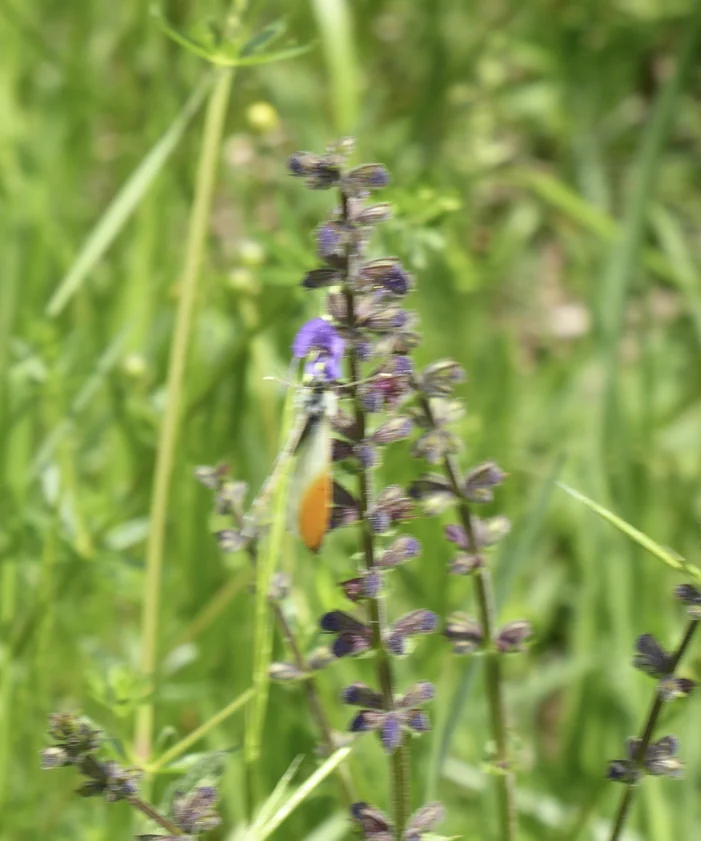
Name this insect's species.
Anthocharis cardamines
